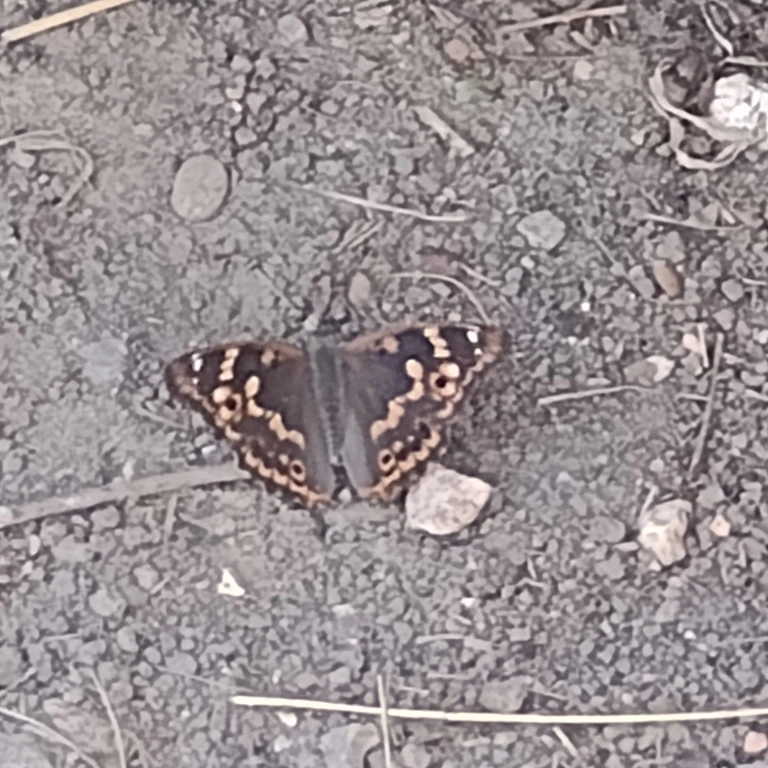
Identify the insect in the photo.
Apatura ilia
